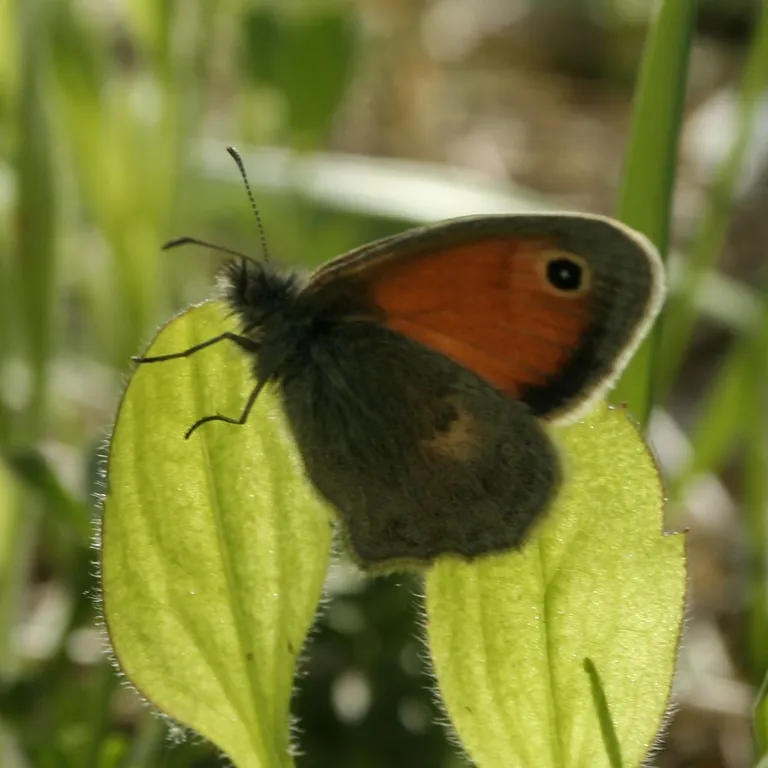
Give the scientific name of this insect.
Coenonympha pamphilus
